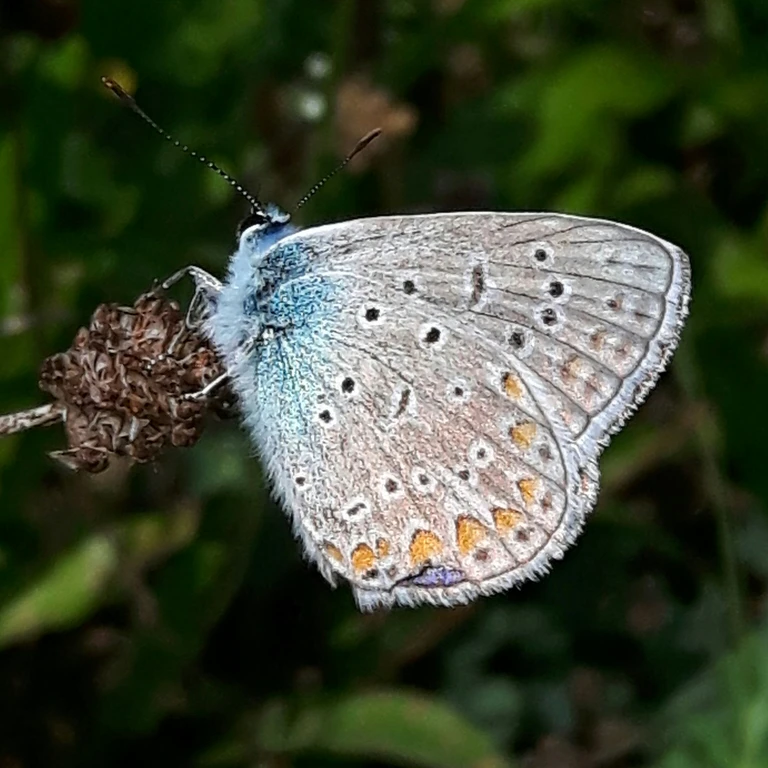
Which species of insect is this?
Polyommatus icarus
